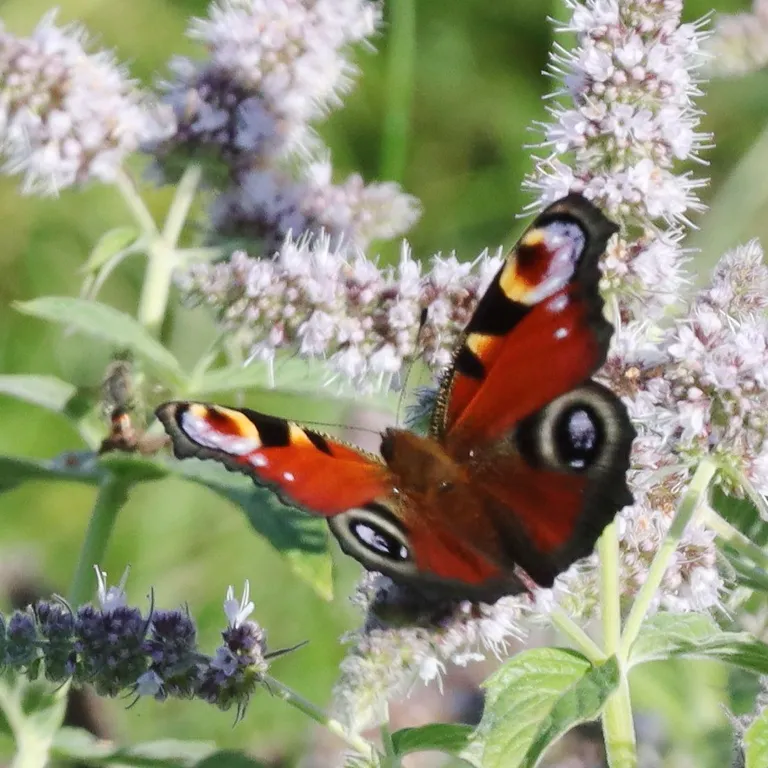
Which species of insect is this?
Aglais io
